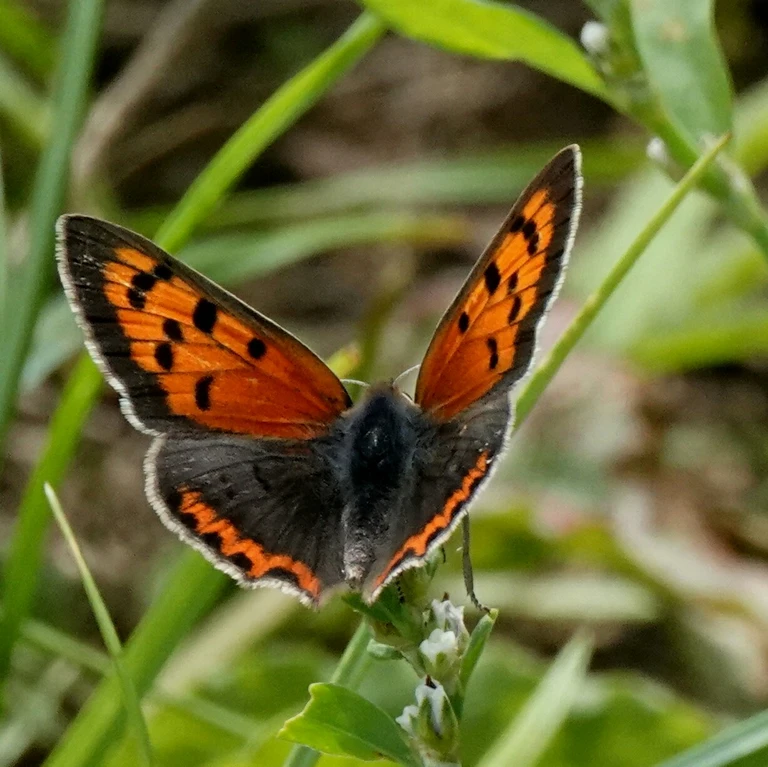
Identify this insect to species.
Lycaena phlaeas
